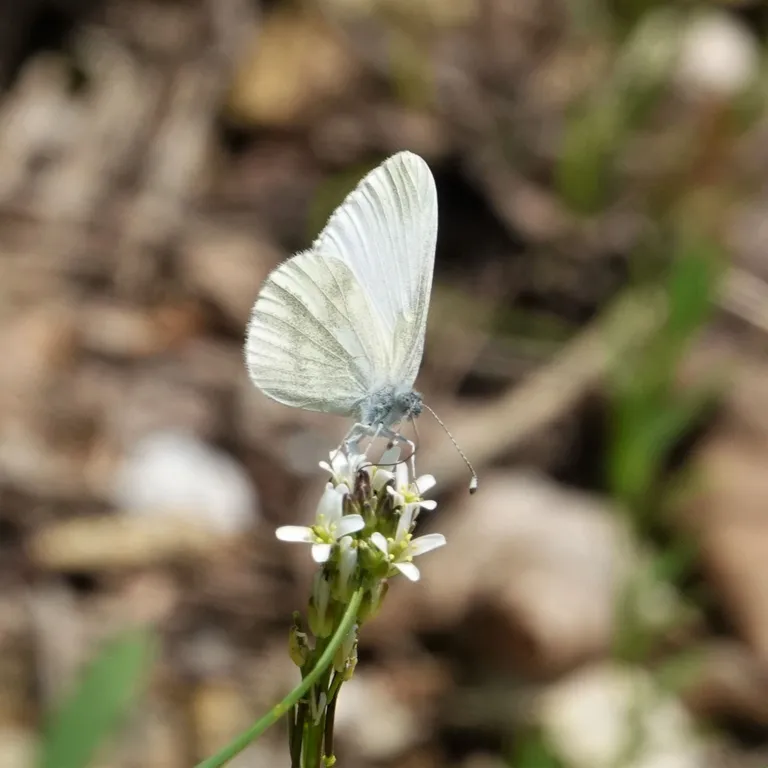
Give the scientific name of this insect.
Leptidea sinapis/juvernica
